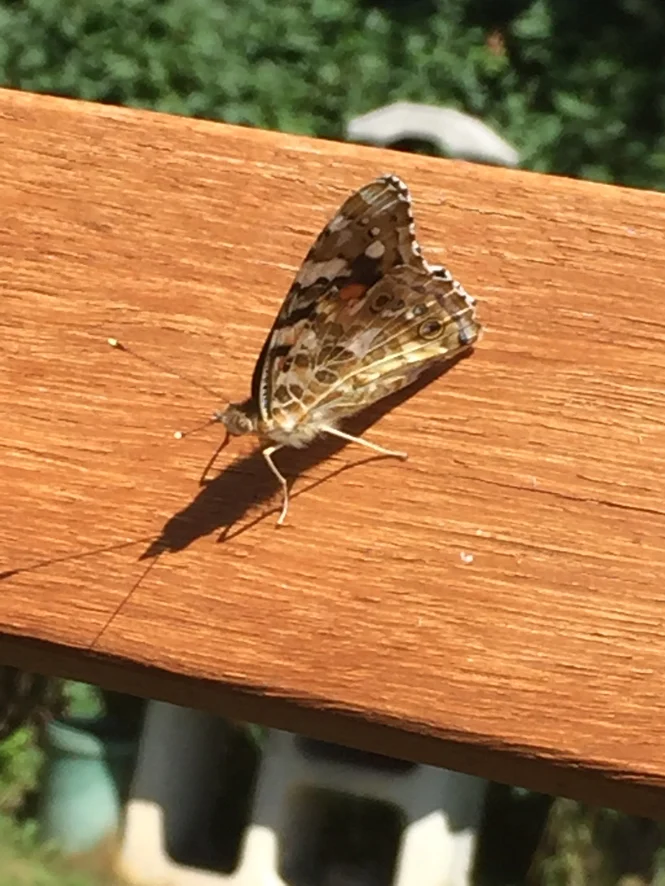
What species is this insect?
Vanessa cardui
